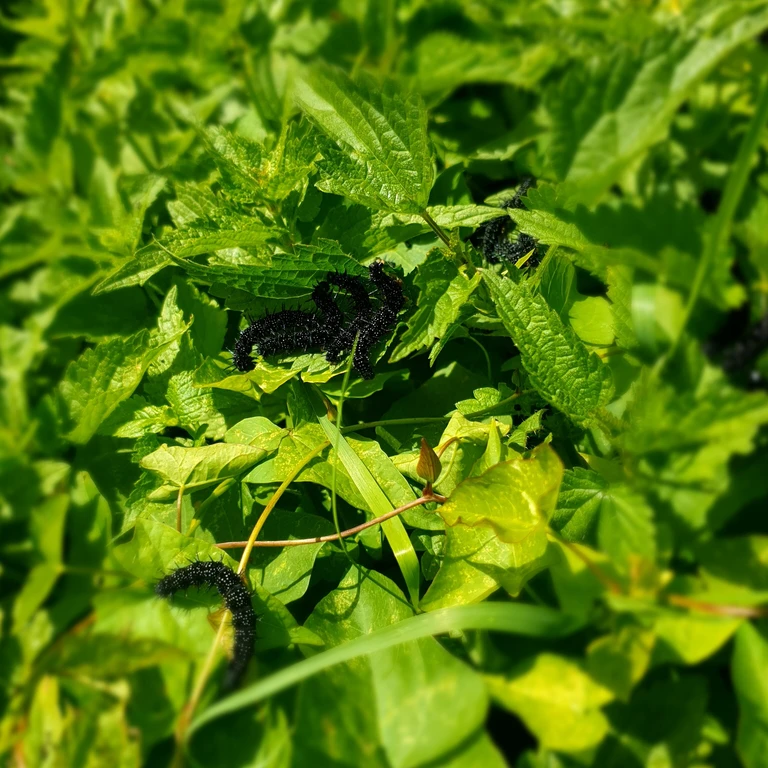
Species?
Aglais io
